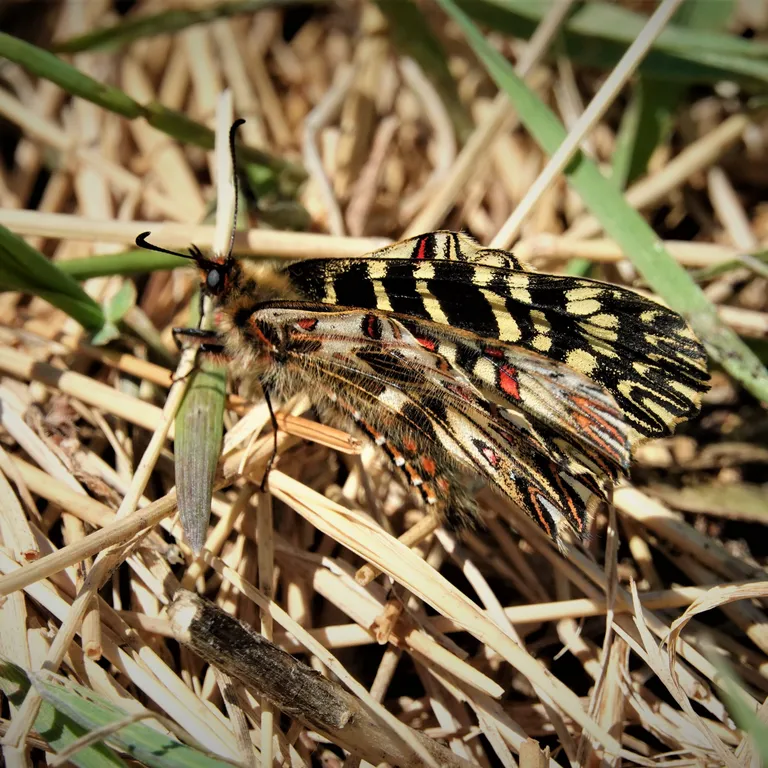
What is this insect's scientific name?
Zerynthia polyxena
